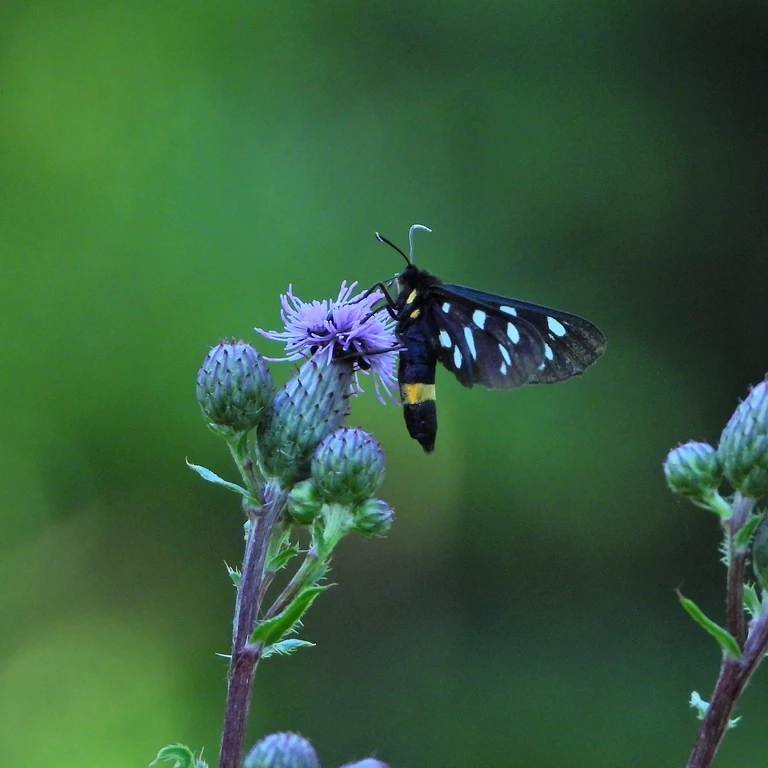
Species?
Amata phegea
